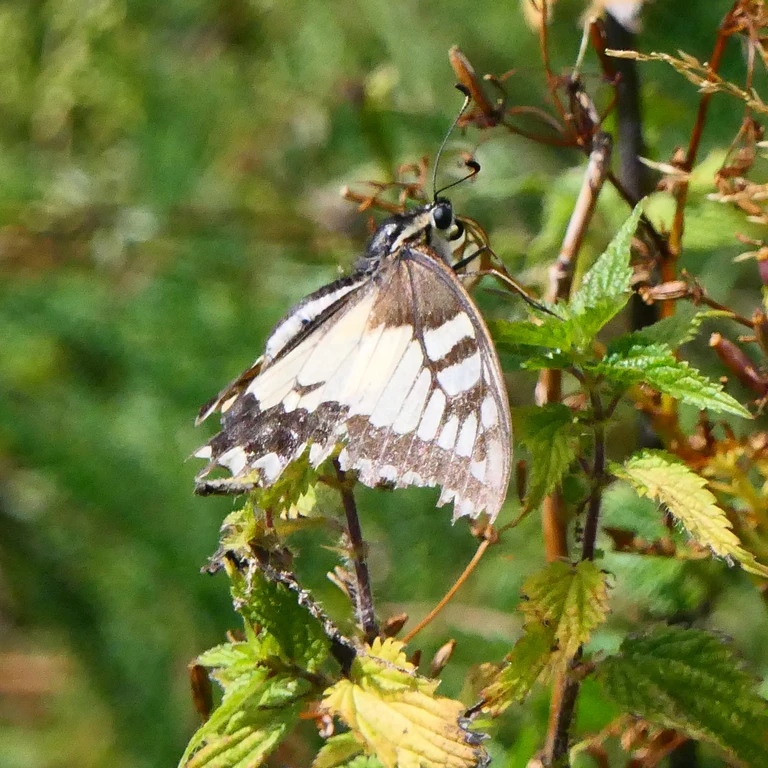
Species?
Papilio machaon
